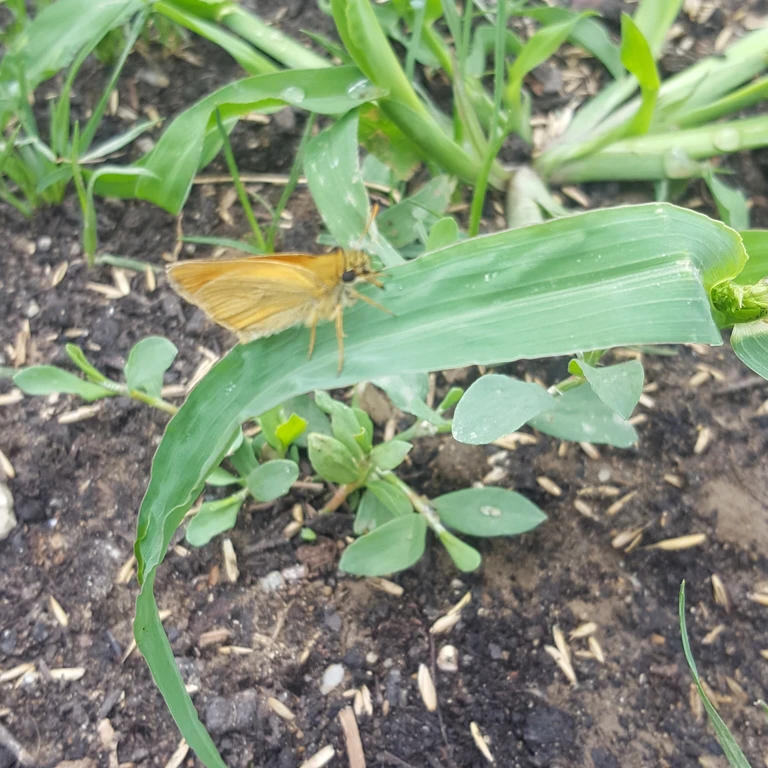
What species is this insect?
Thymelicus lineola
